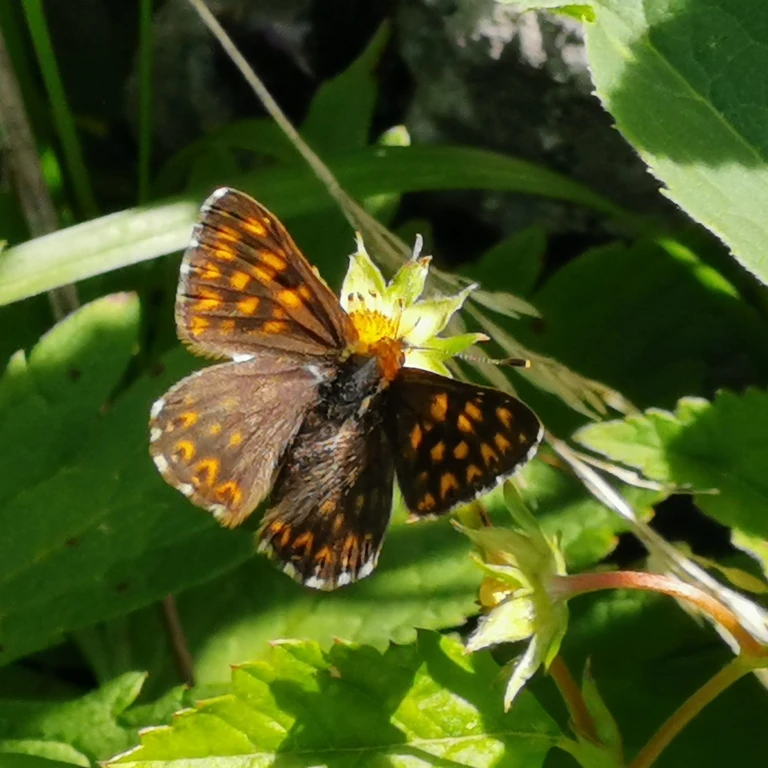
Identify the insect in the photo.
Hamearis lucina
